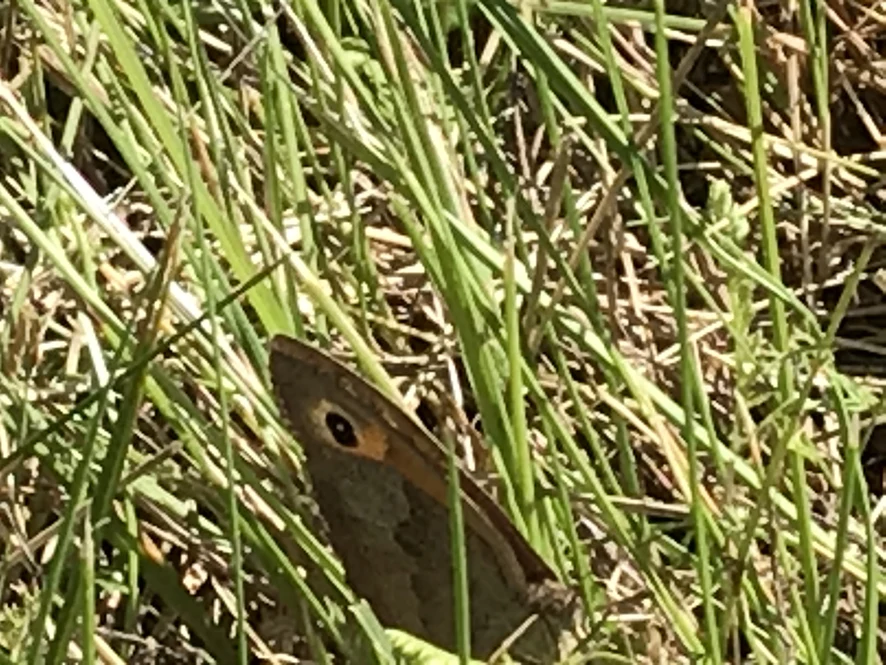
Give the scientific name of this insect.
Maniola jurtina
